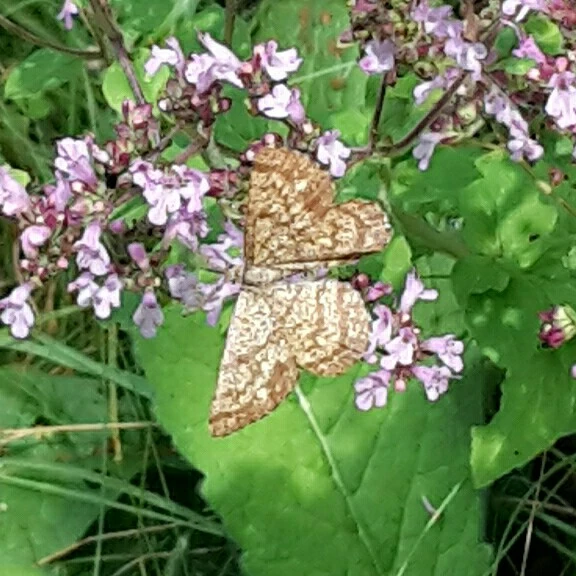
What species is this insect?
Ematurga atomaria
